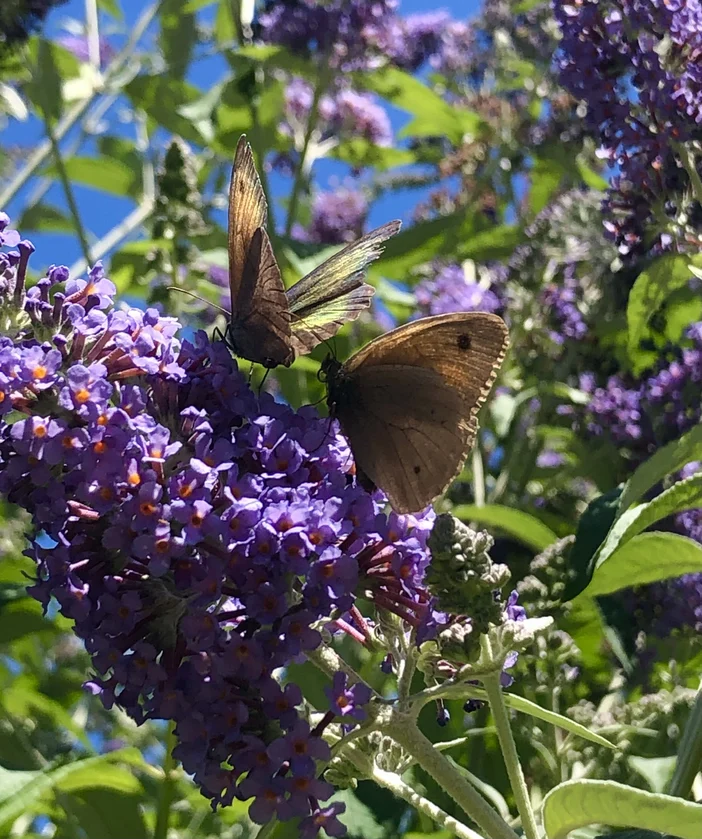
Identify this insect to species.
Maniola jurtina
